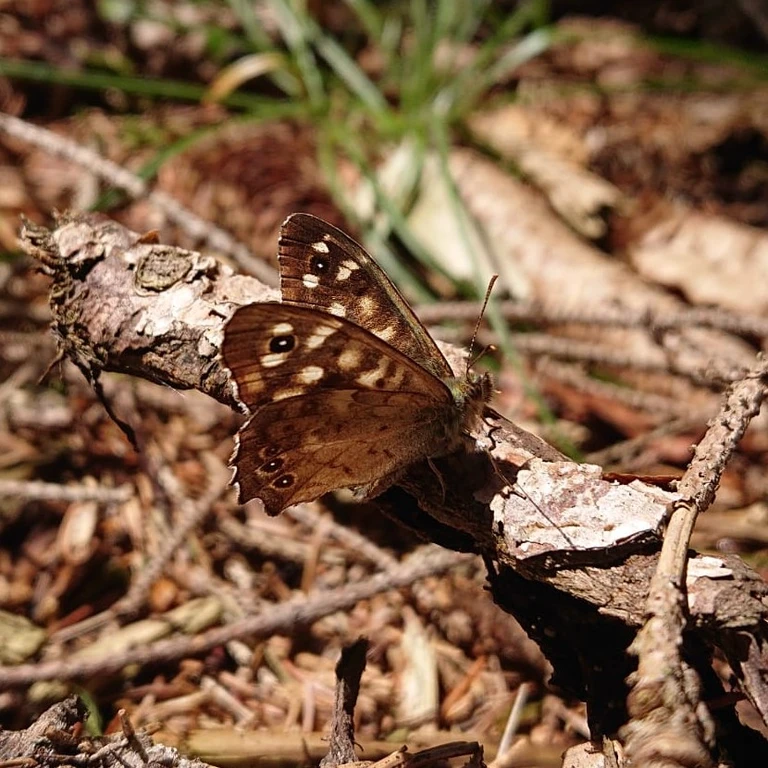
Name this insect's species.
Pararge aegeria
